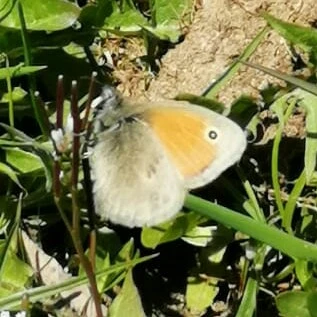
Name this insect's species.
Coenonympha pamphilus
